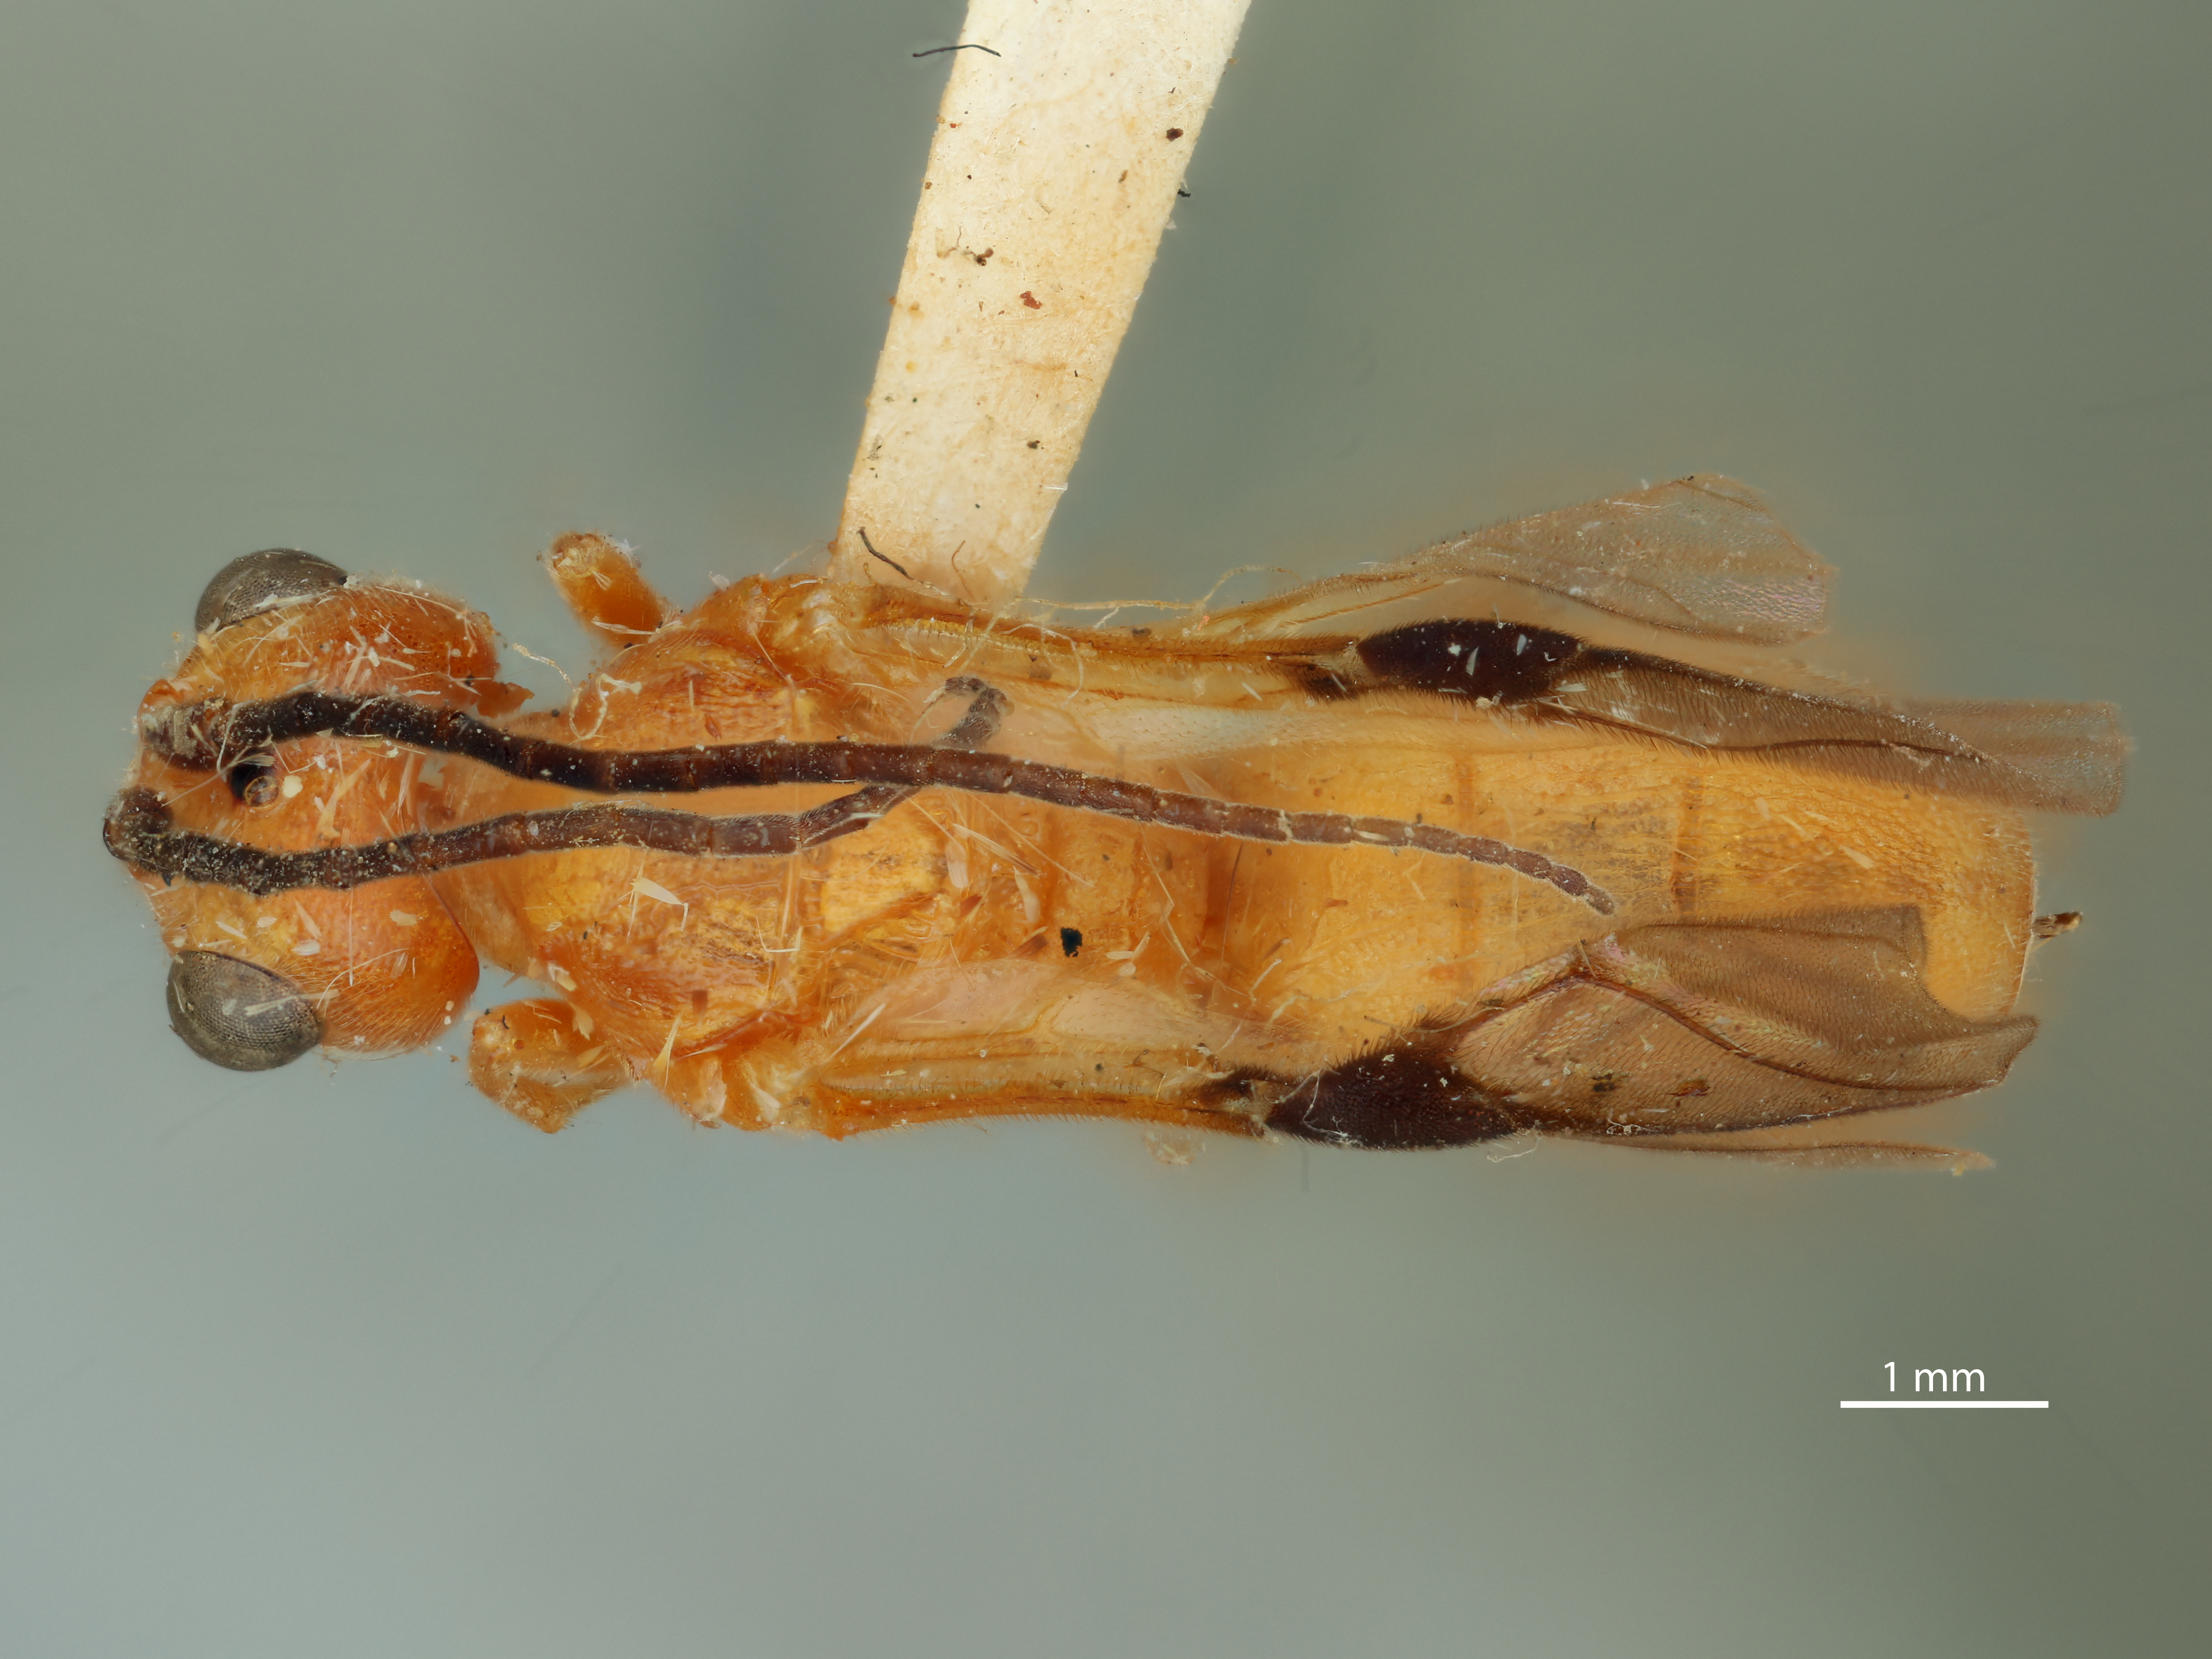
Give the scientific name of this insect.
Phanerotoma flaires
